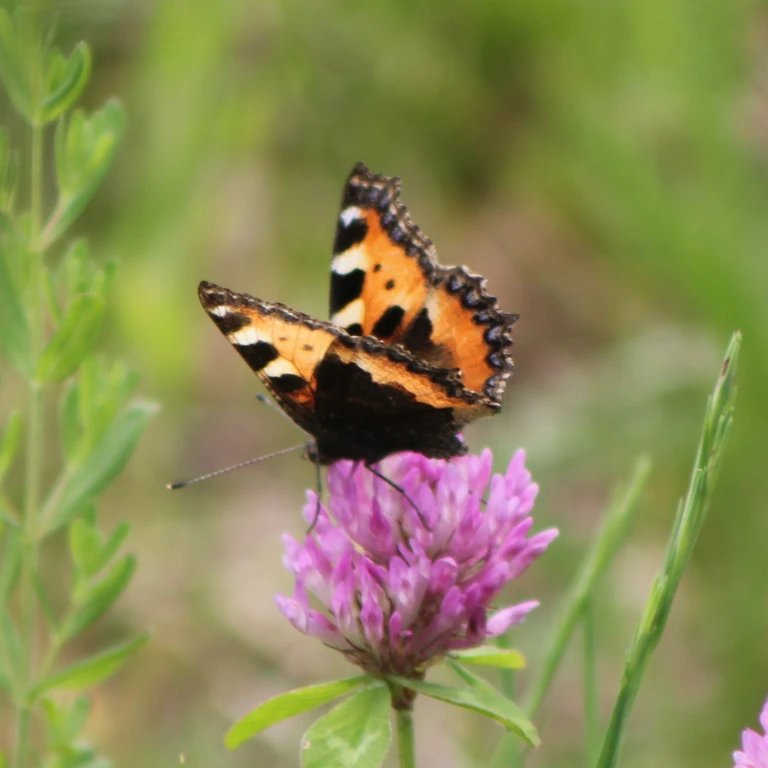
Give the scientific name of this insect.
Aglais urticae
